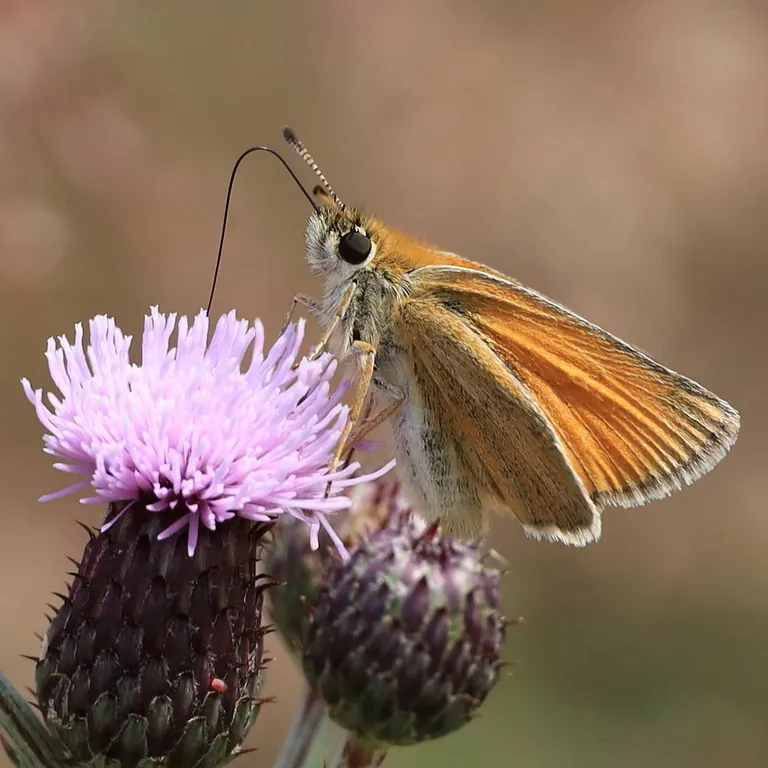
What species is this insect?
Thymelicus lineola
